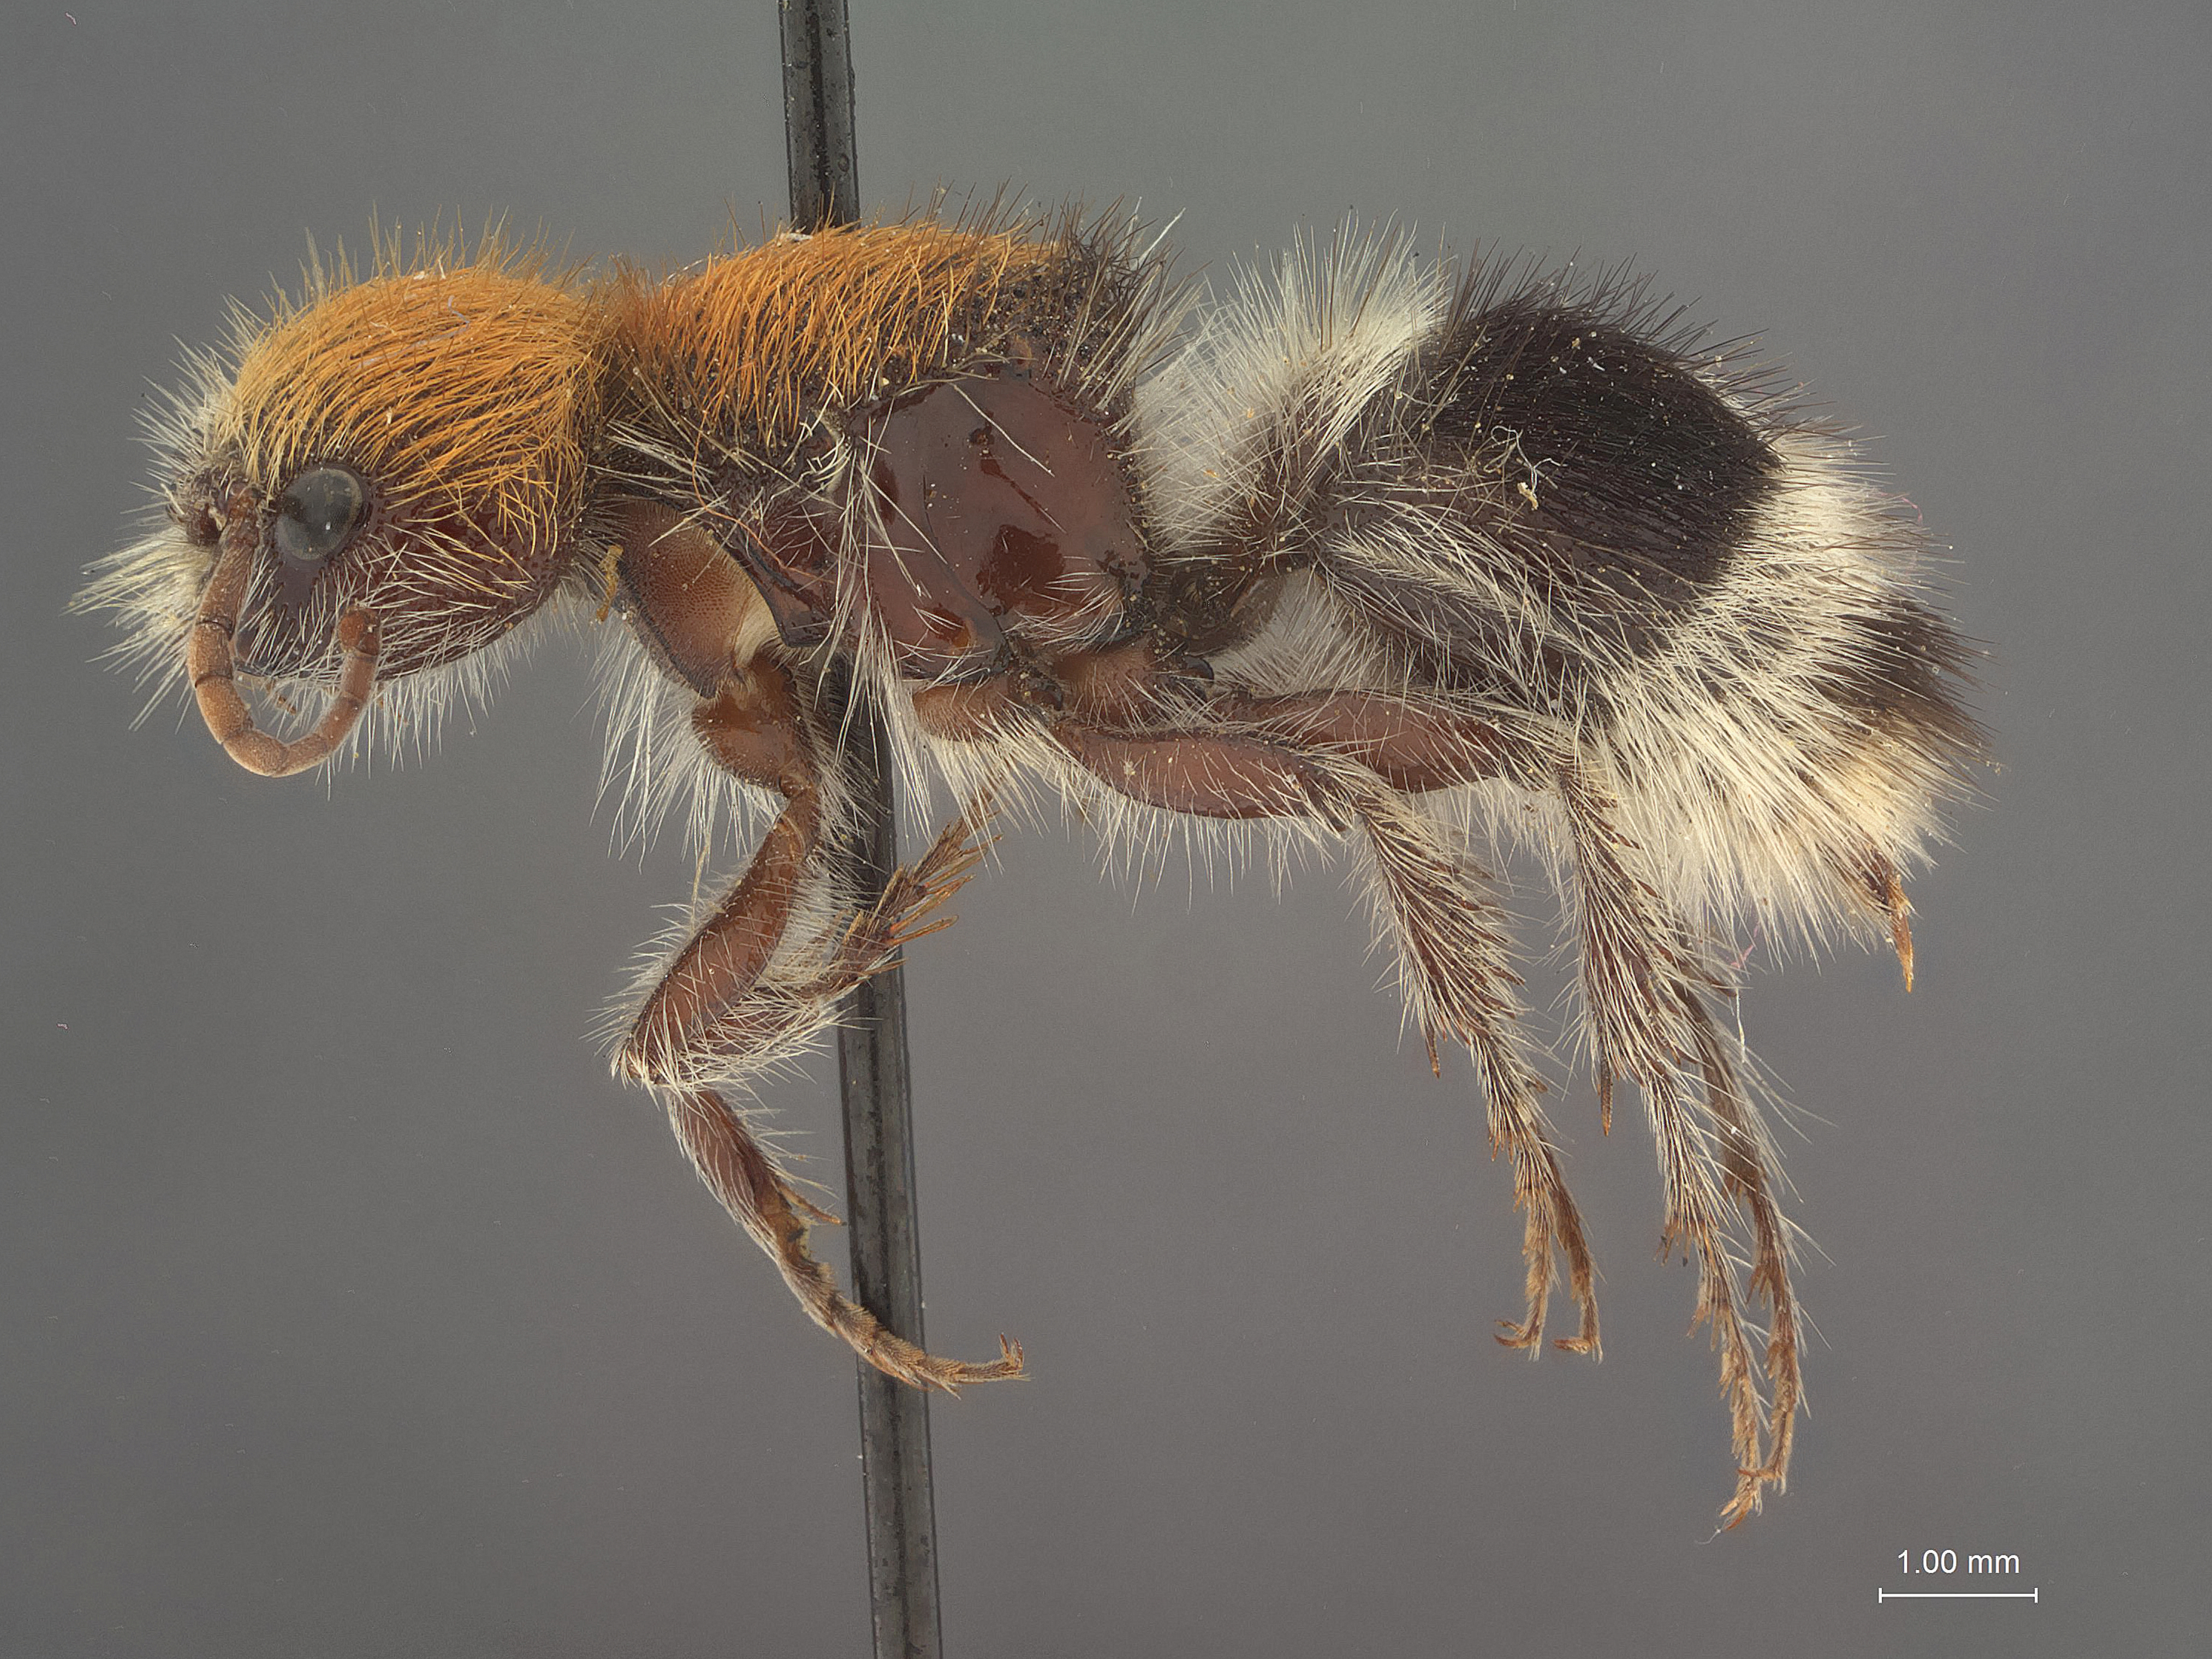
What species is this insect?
Euspinolia rufula
